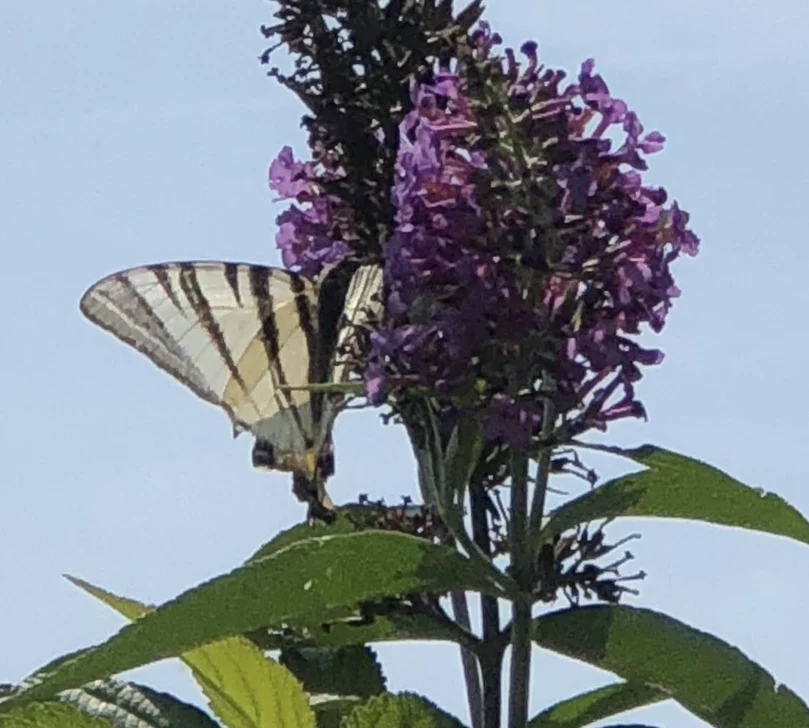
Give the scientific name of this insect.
Iphiclides podalirius
